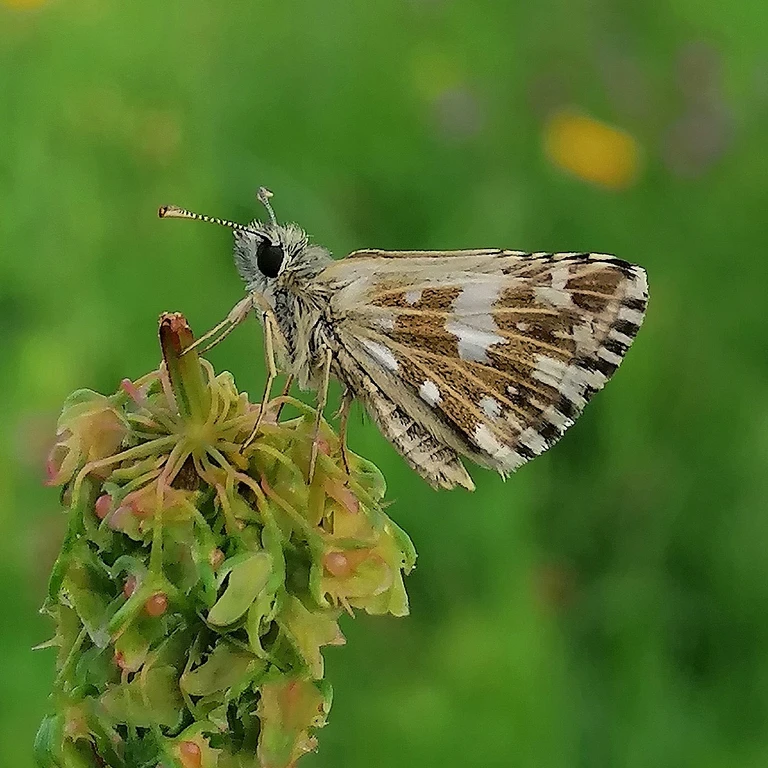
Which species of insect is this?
Pyrgus malvae
